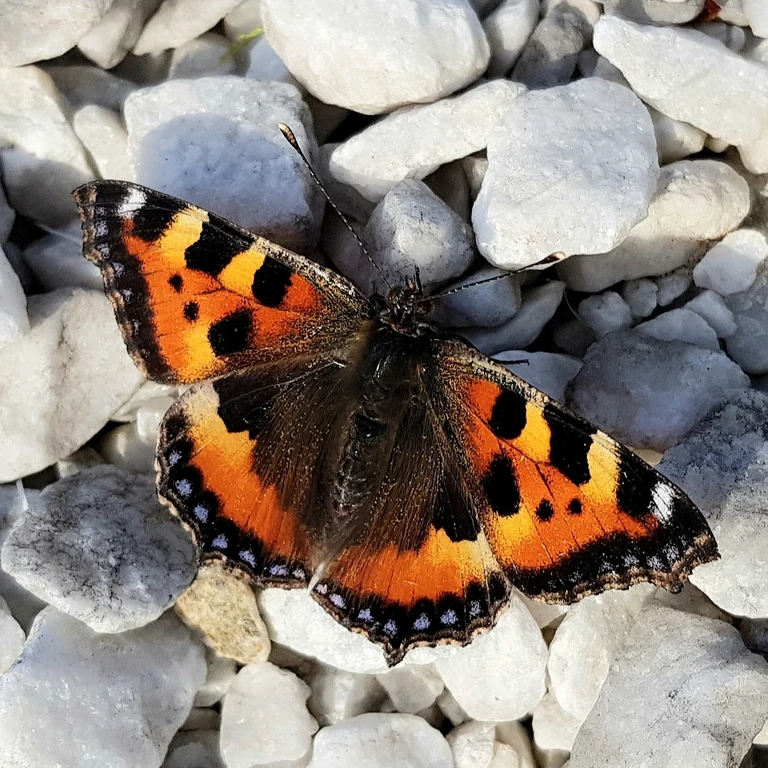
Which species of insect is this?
Aglais urticae
